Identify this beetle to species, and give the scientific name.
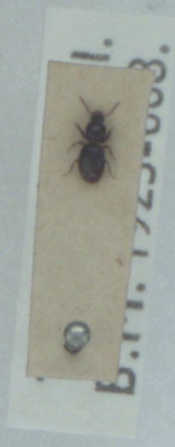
Dyschirius globosus
